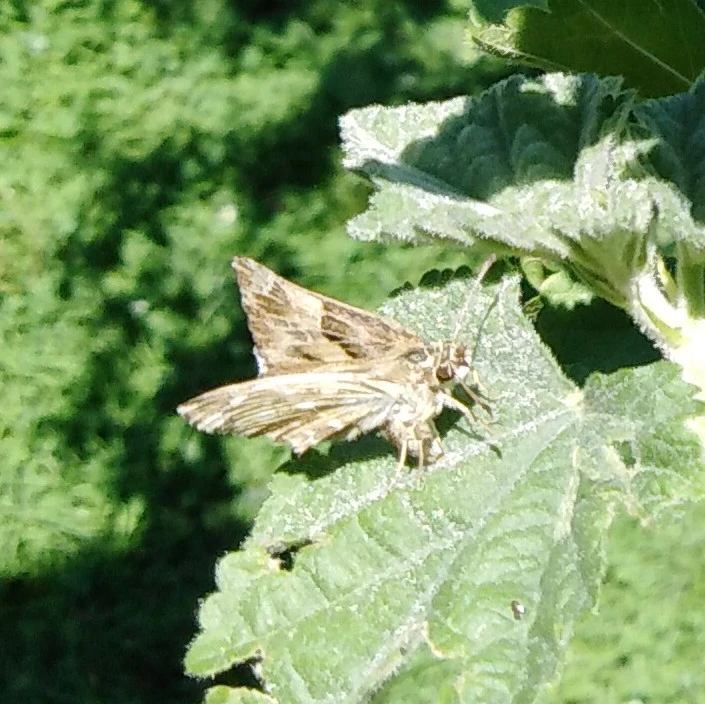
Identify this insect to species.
Carcharodus alceae
